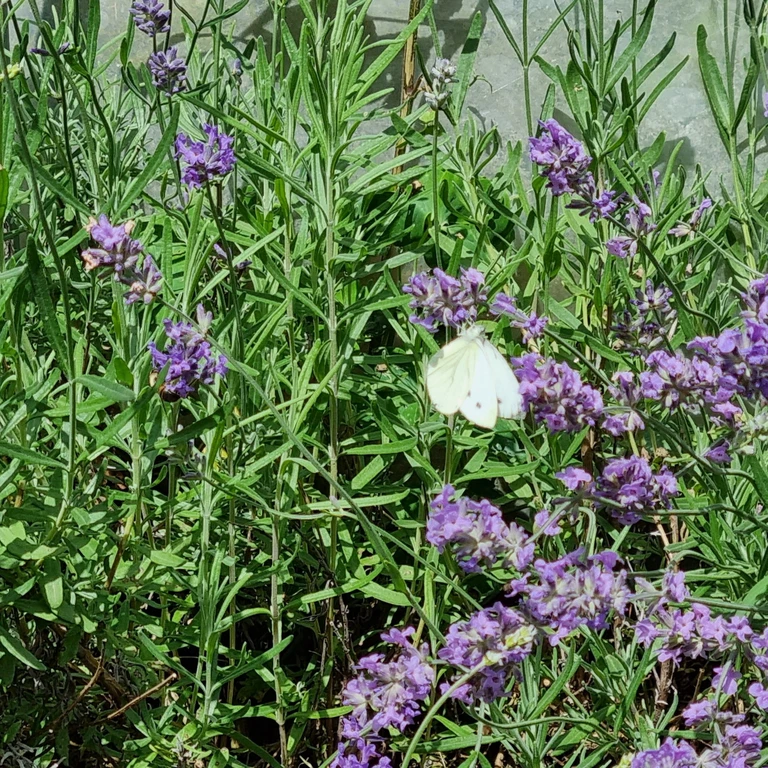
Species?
Pieris napi
